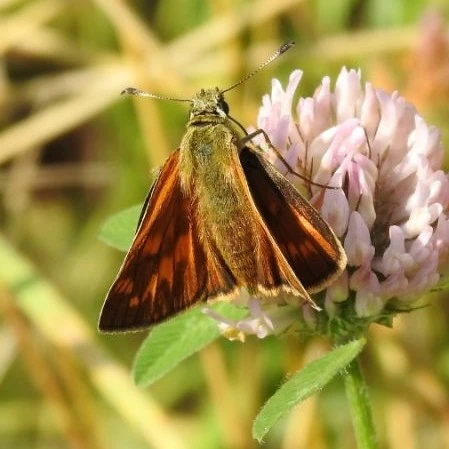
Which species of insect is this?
Ochlodes sylvanus (also Ochlodes venata)
